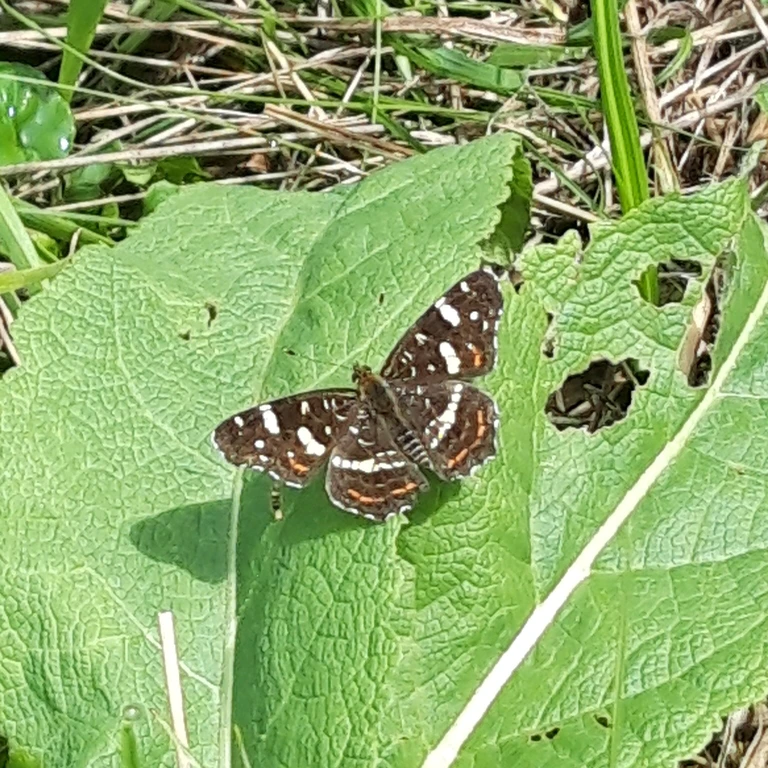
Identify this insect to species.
Araschnia levana
